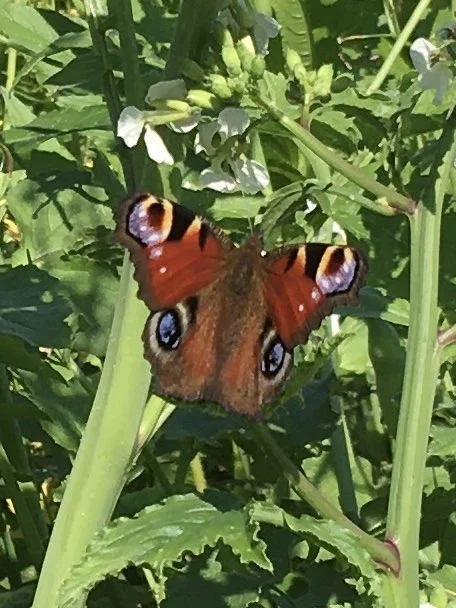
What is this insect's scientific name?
Aglais io
